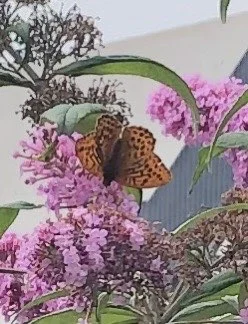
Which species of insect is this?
Argynnis paphia
